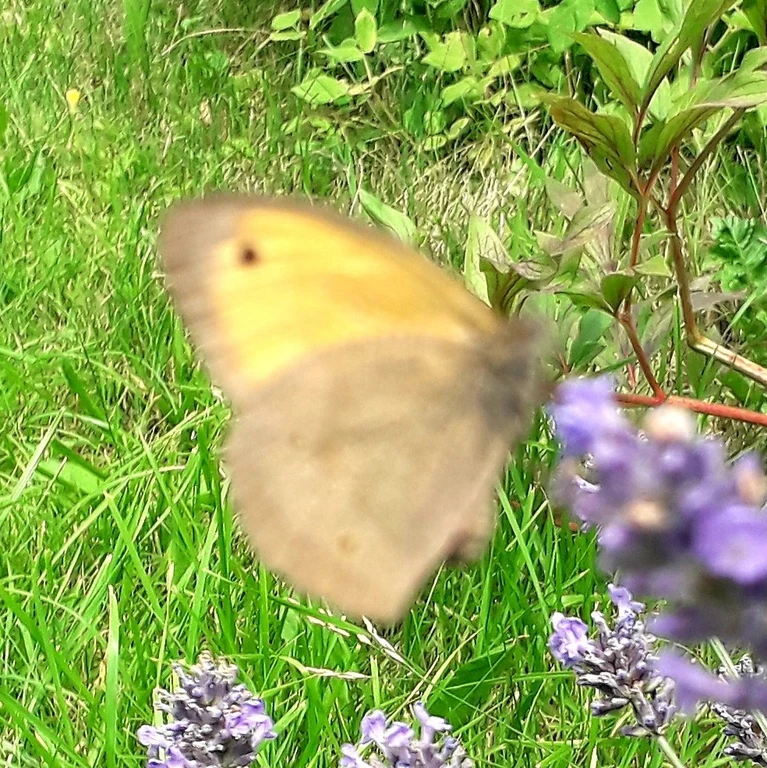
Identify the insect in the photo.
Maniola jurtina
